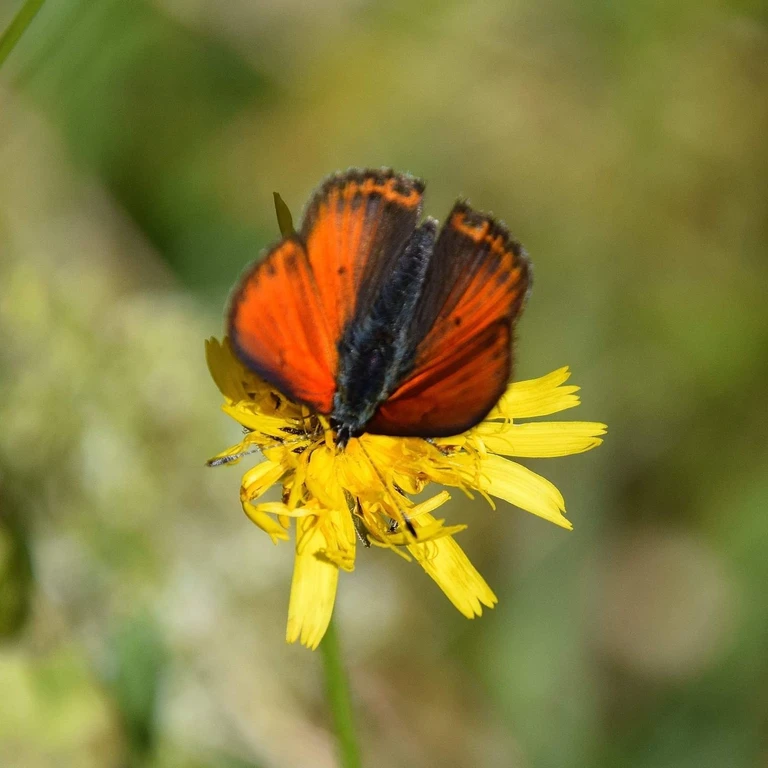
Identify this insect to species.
Lycaena hippothoe (also Palaeochrysophanus hippothoe)
